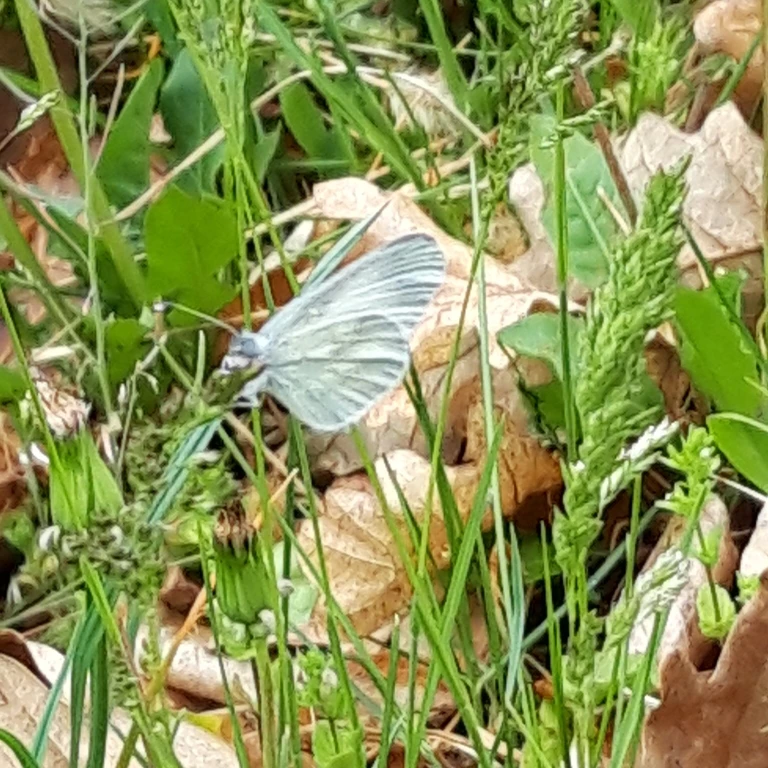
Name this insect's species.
Leptidea sinapis/juvernica
